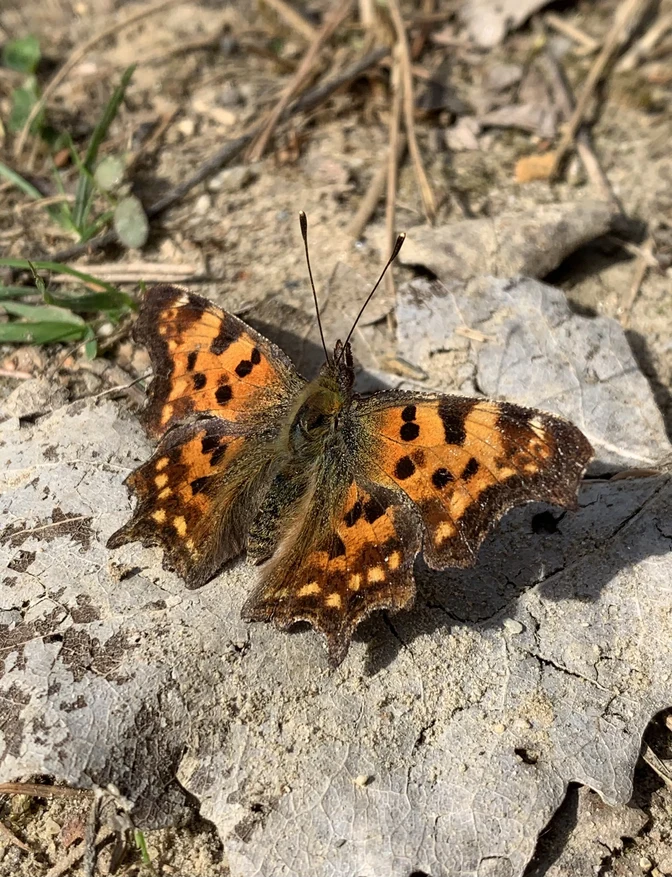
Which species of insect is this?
Polygonia c-album
